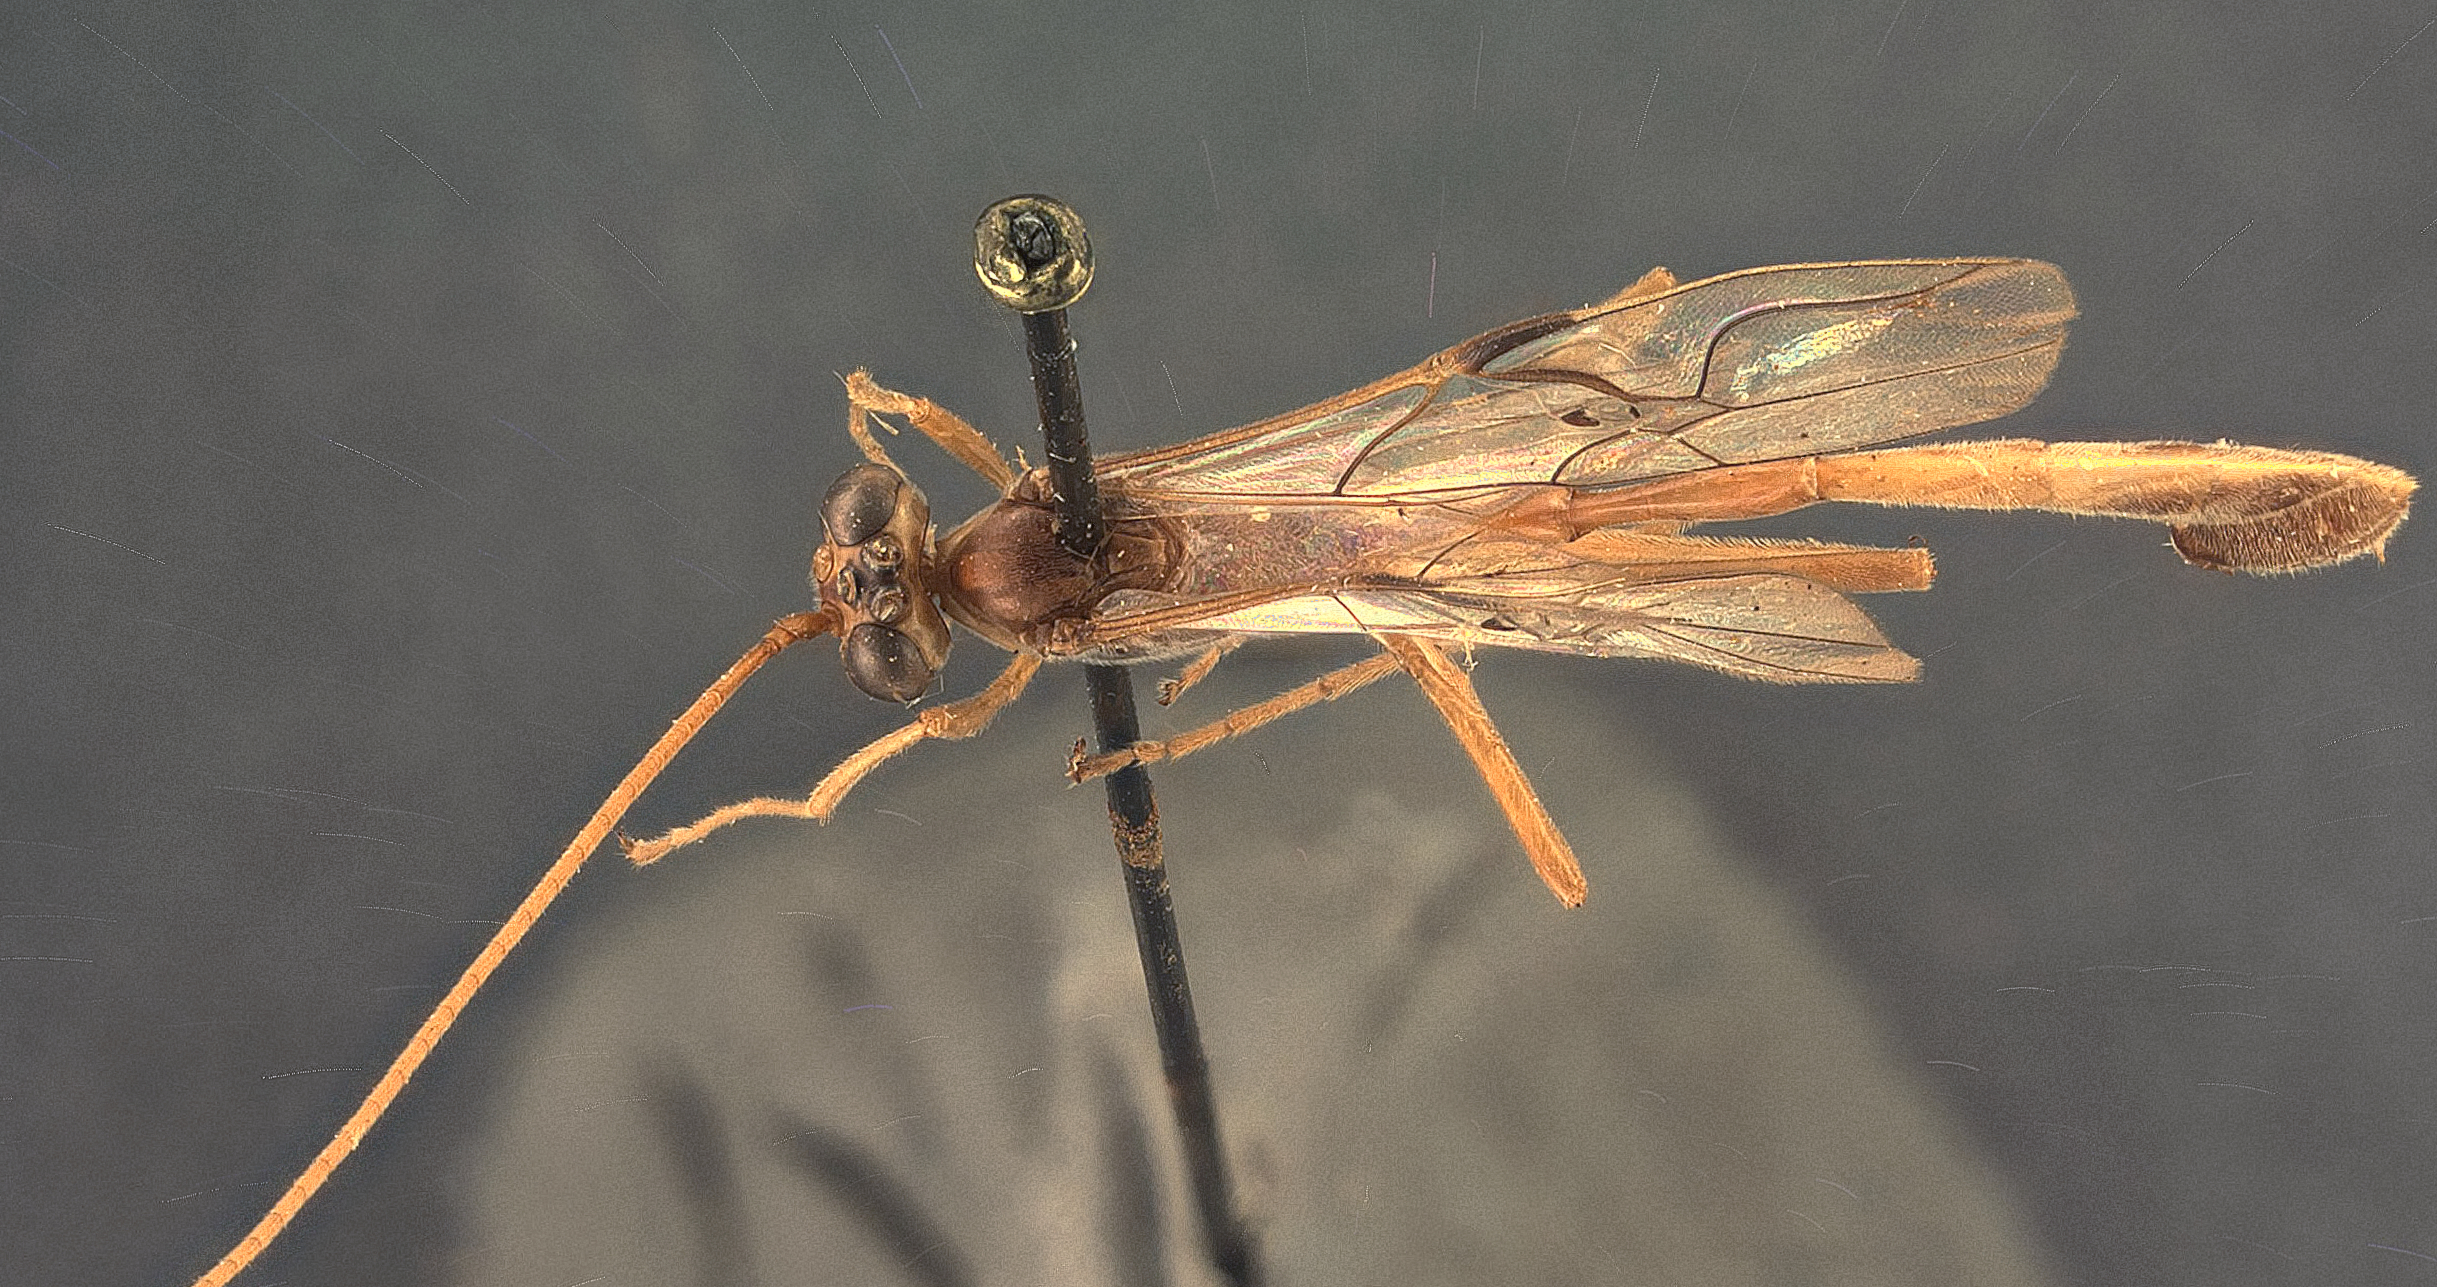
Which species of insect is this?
Enicospilus bakerielli
